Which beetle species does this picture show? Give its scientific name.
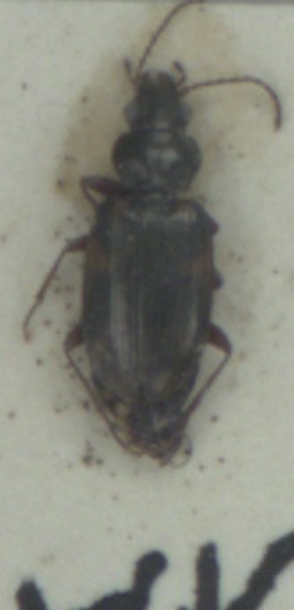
Bembidion varium
